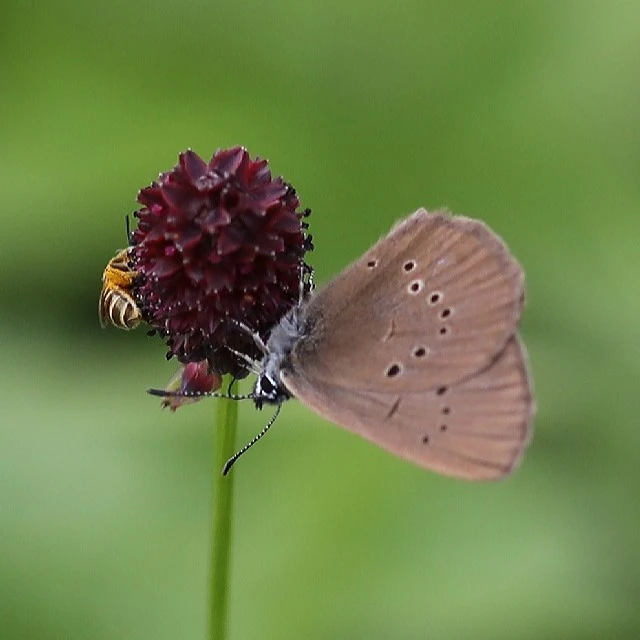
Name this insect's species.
Phengaris nausithous (also Maculinea nausithous)
